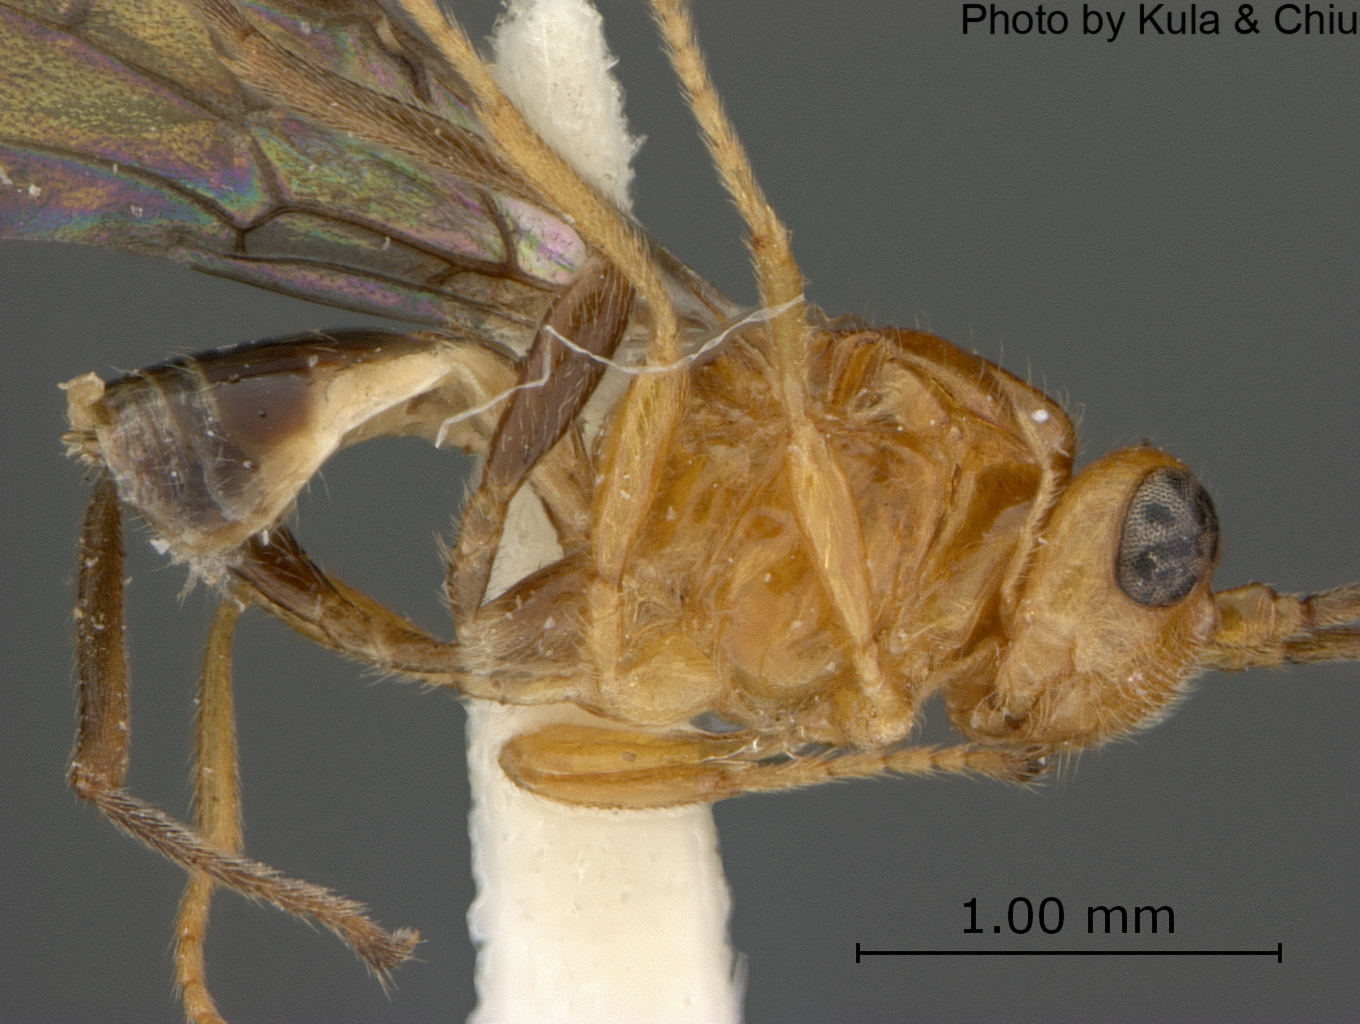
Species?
Biosteres acidusae
